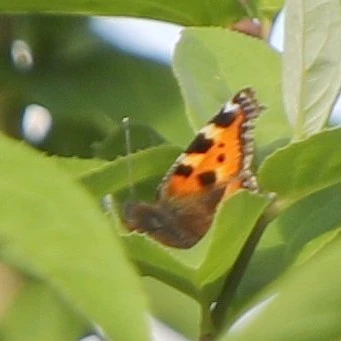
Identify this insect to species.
Aglais urticae
